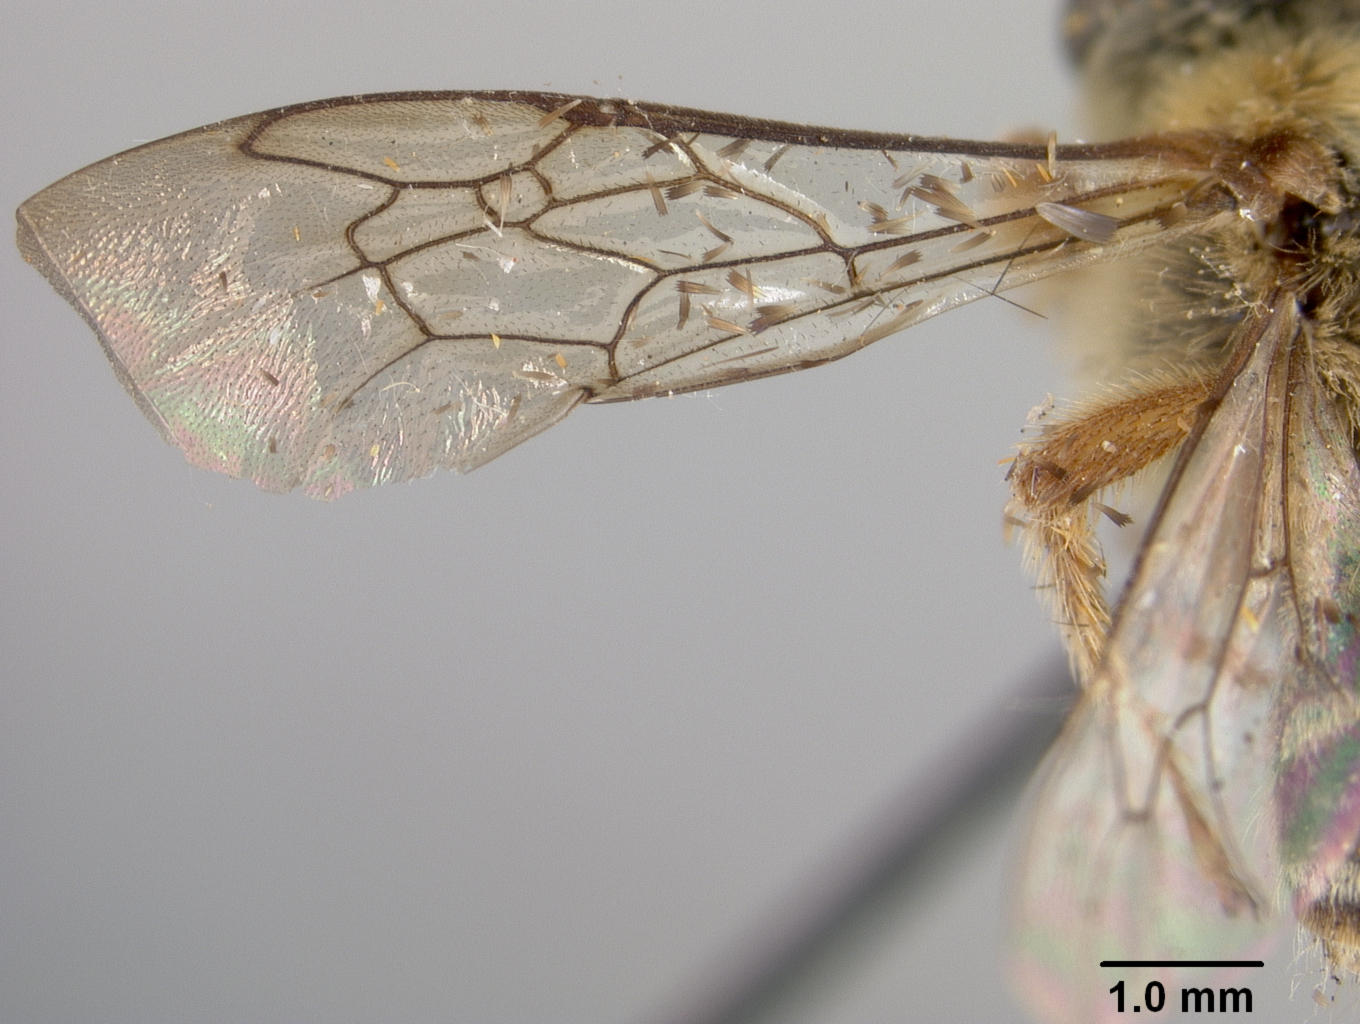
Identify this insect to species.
Melissodes insularis
